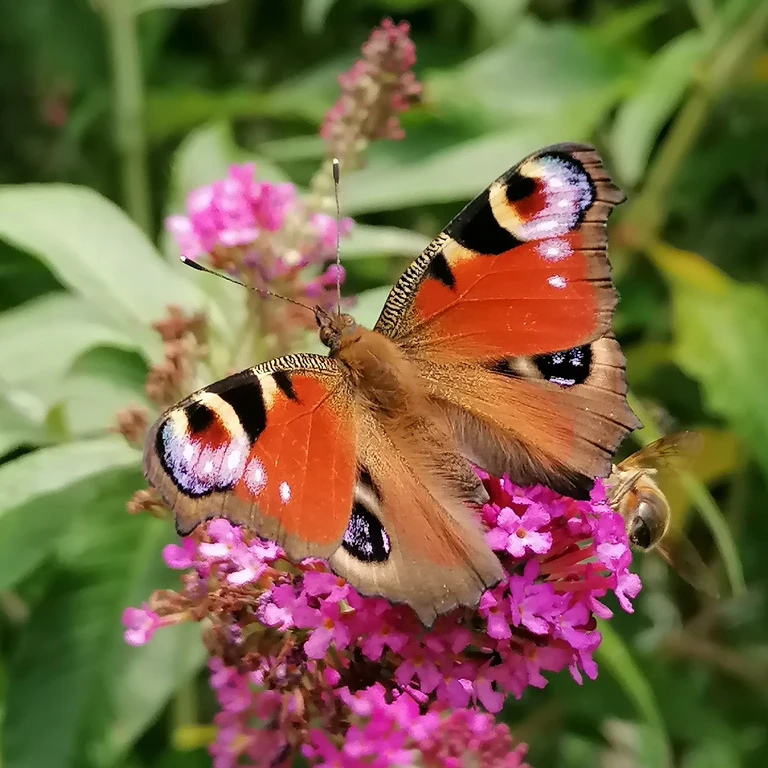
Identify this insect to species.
Aglais io
